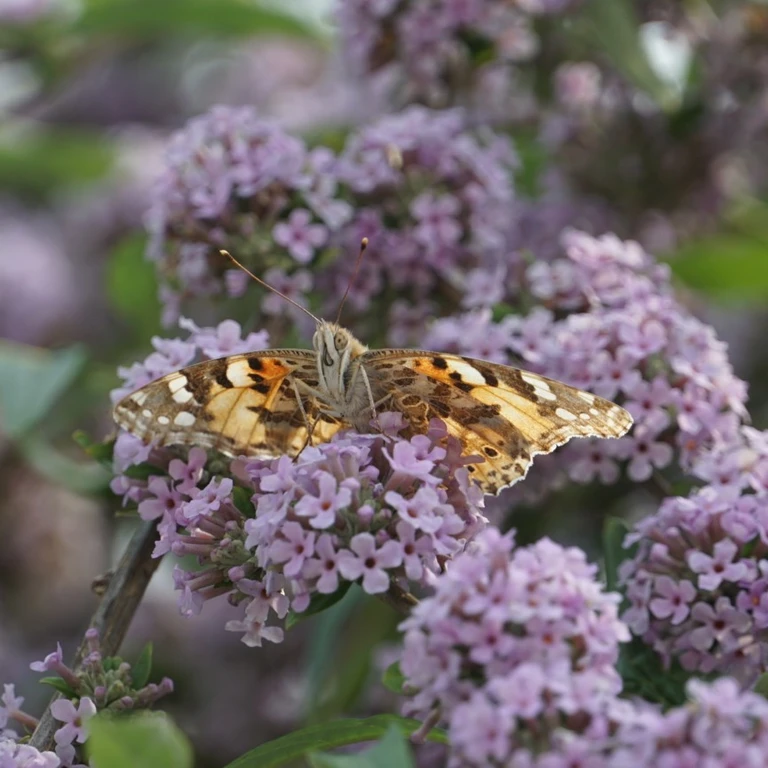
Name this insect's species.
Vanessa cardui
